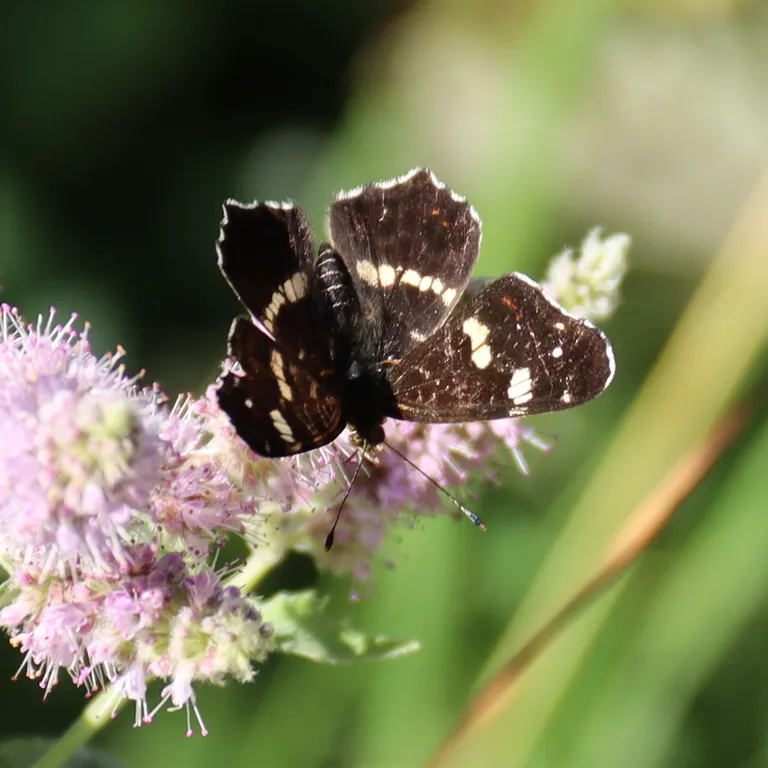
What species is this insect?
Araschnia levana
